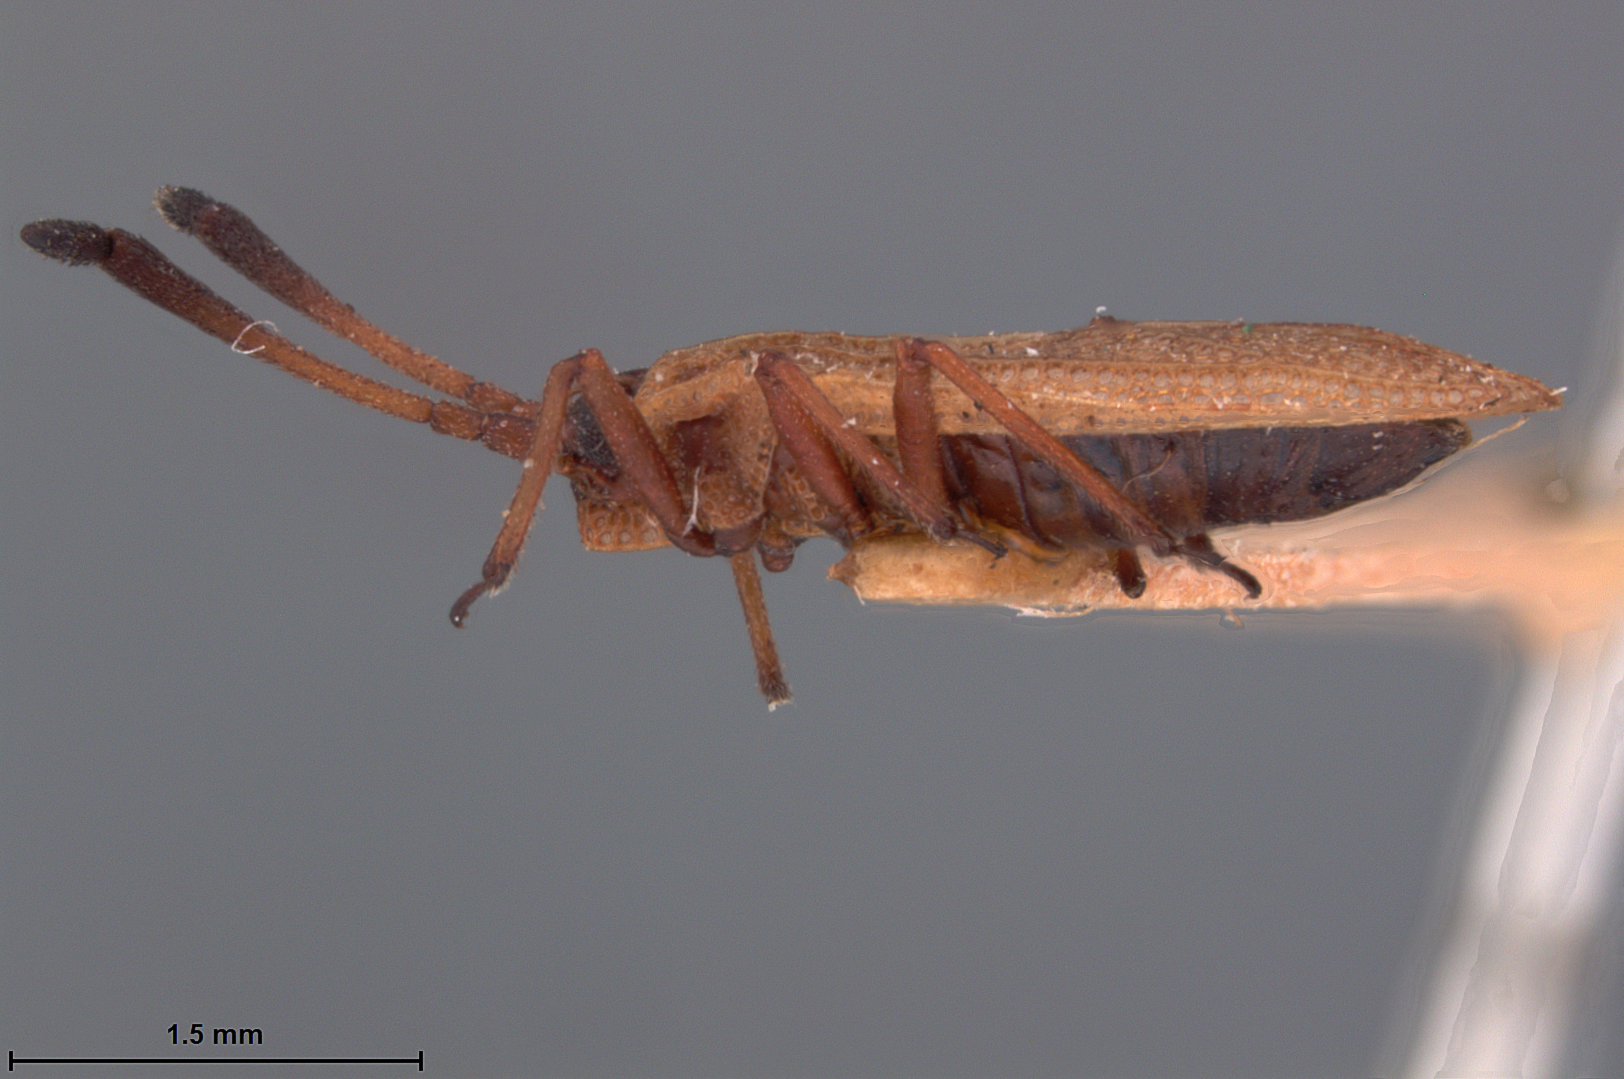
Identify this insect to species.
Hesperotingis occidentalis
